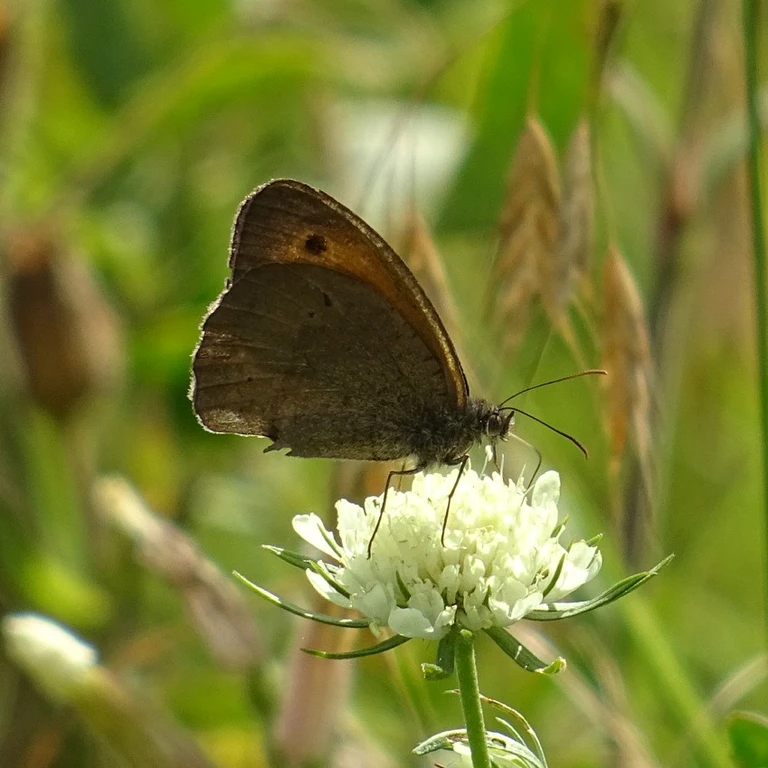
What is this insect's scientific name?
Maniola jurtina
